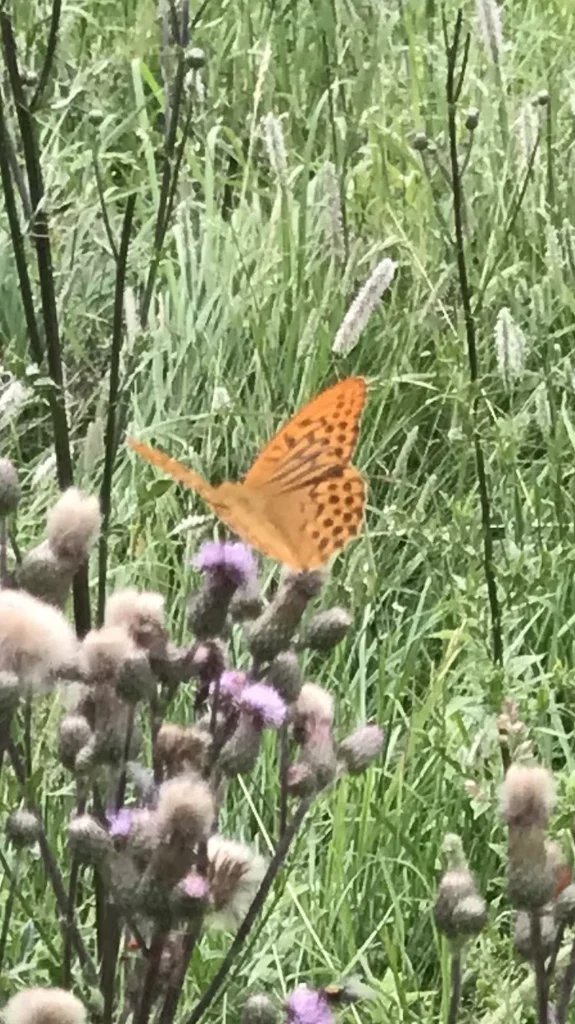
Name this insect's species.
Argynnis paphia
